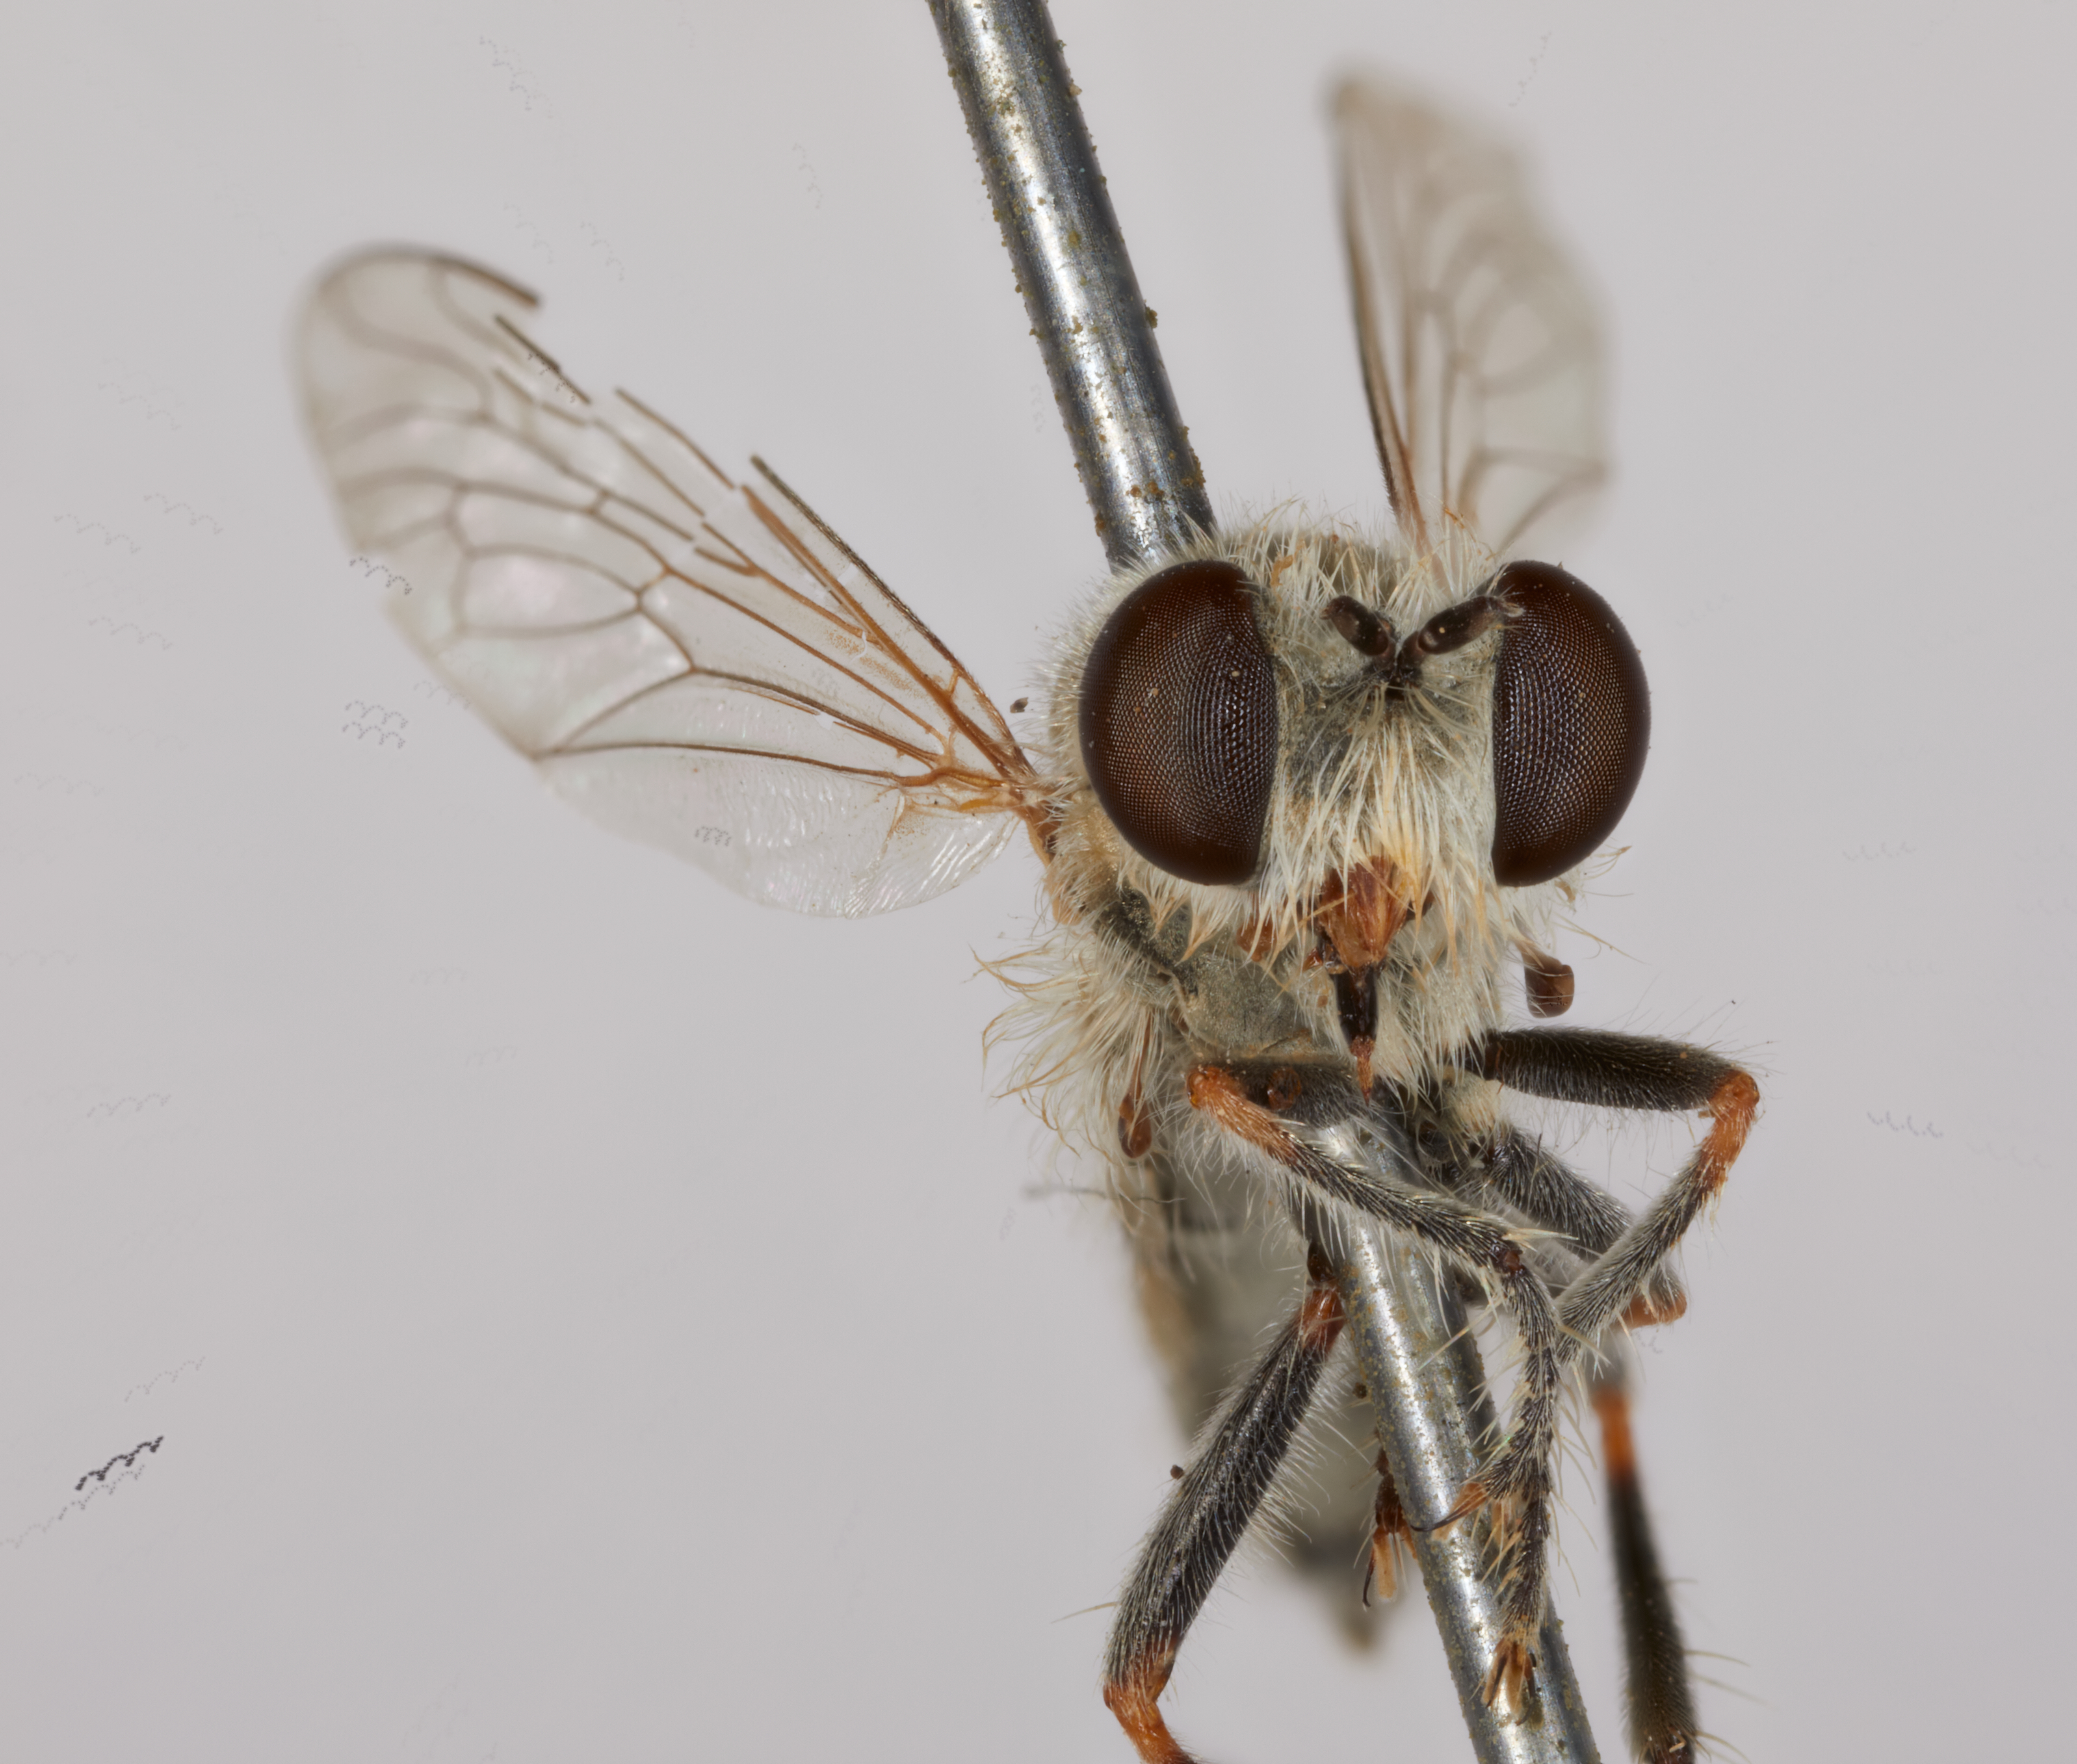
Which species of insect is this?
Laphystia opaca
